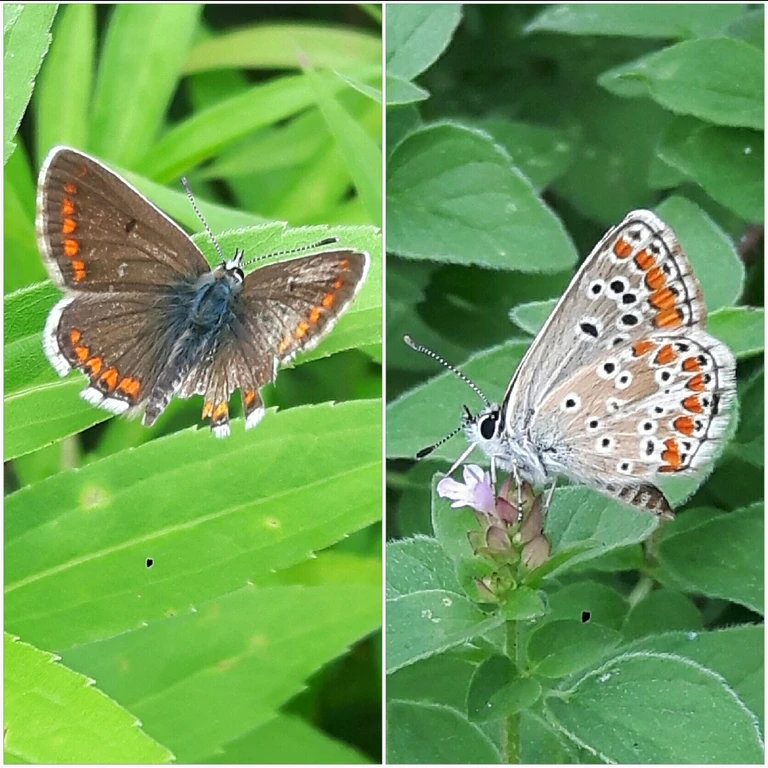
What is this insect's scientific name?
Aricia agestis/artaxerxes
